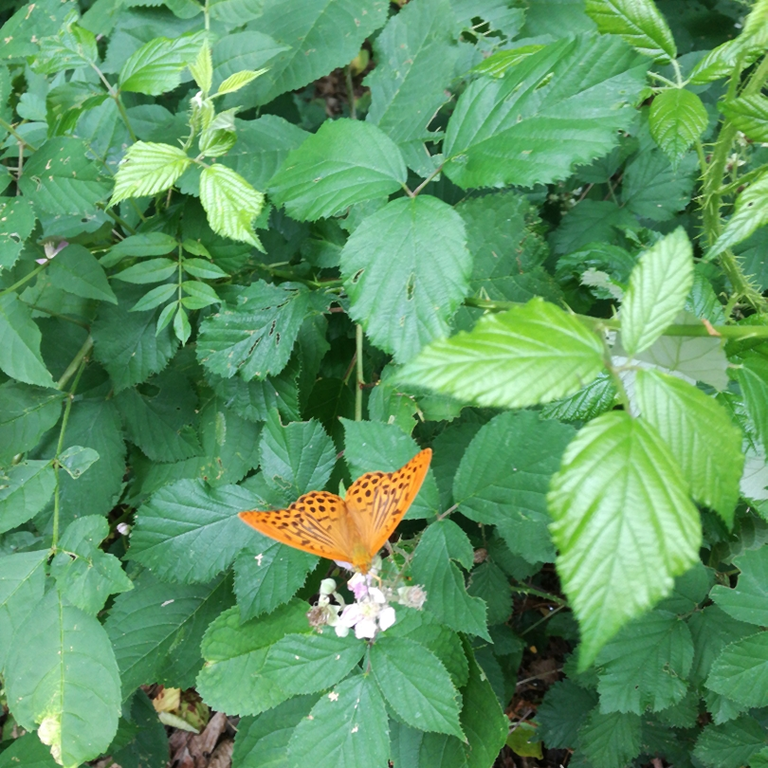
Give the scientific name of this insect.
Argynnis paphia
